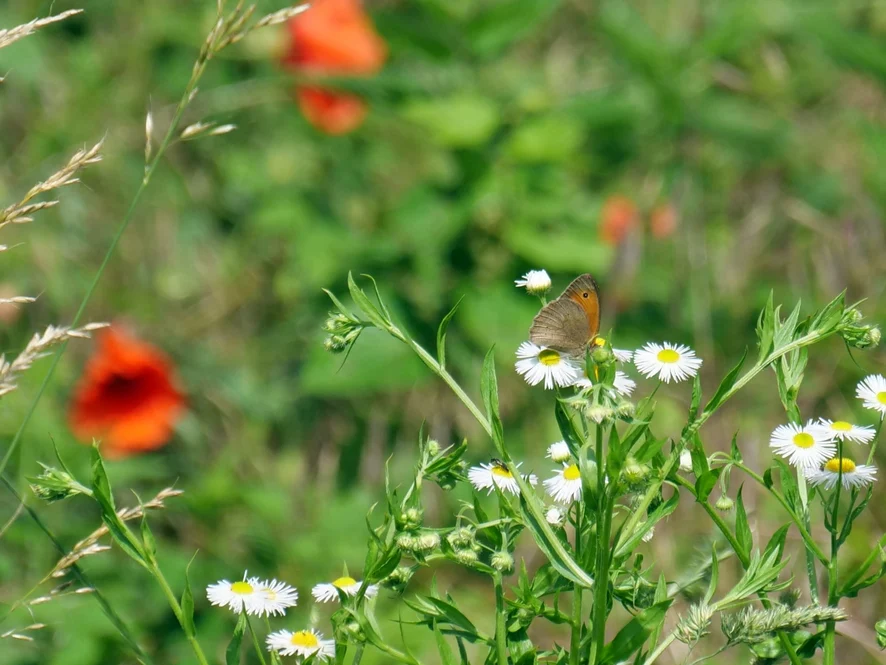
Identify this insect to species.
Maniola jurtina
